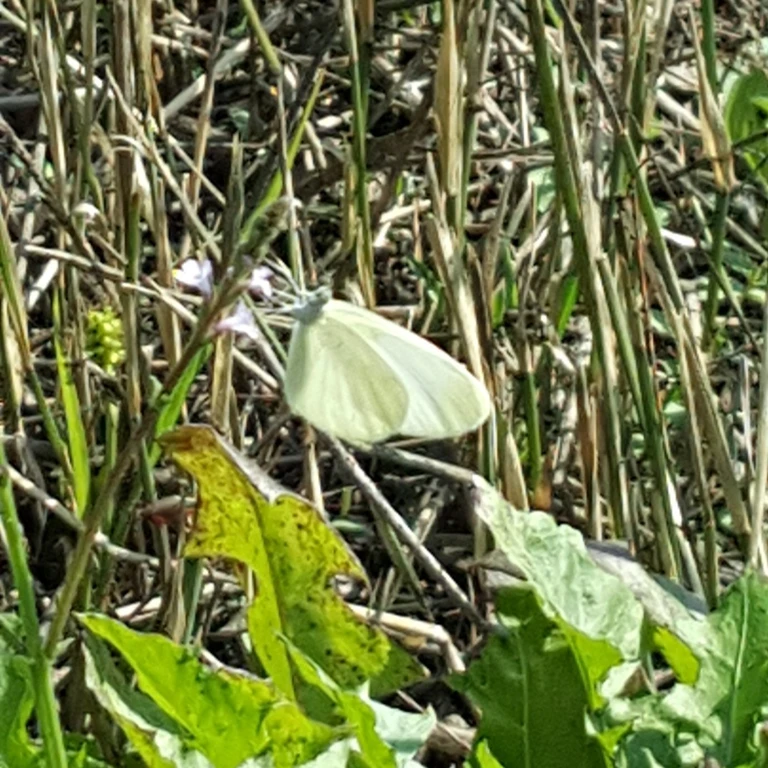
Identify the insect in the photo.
Leptidea sinapis/juvernica
